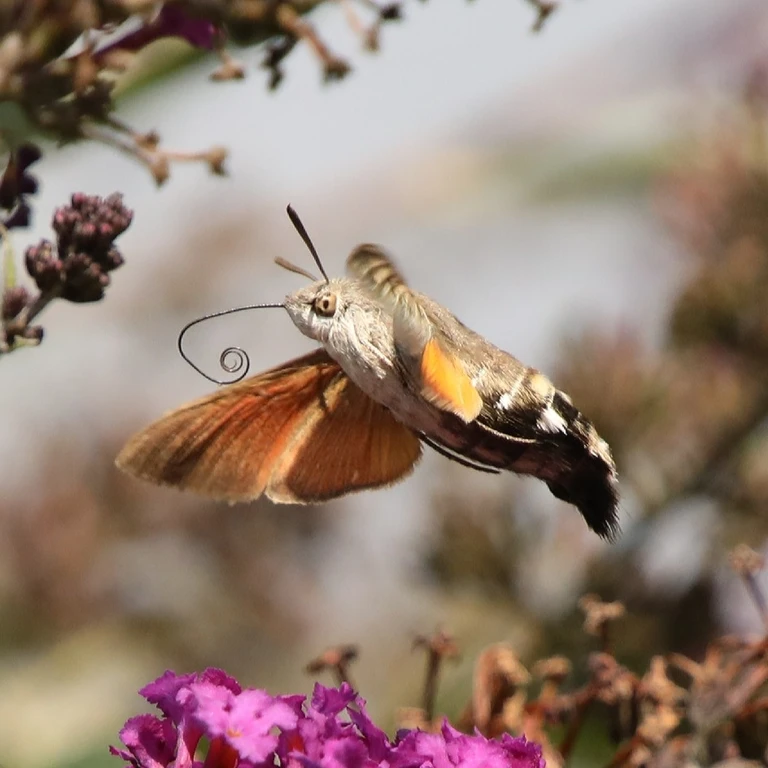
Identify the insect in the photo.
Macroglossum stellatarum
